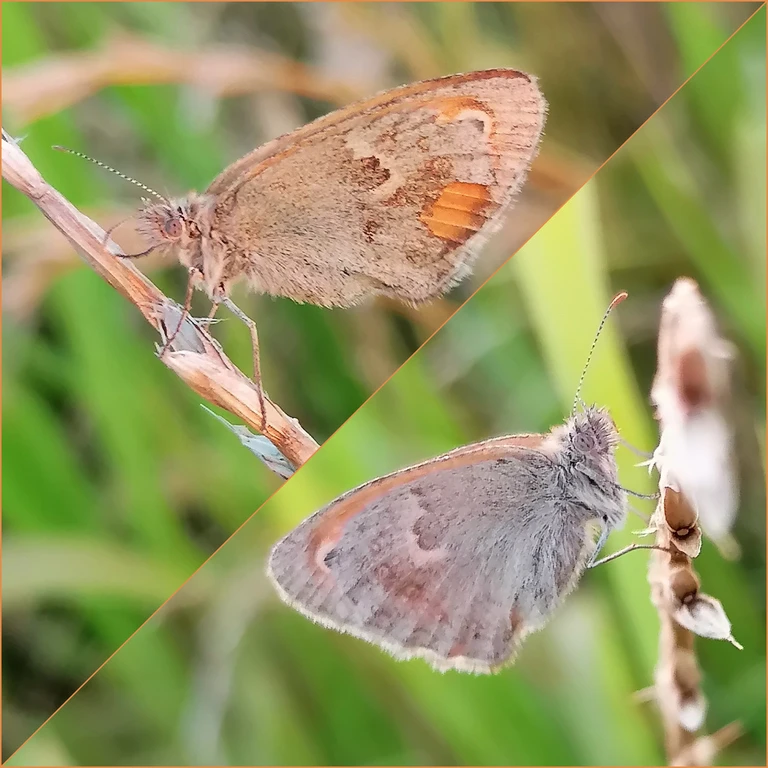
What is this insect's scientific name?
Coenonympha pamphilus
